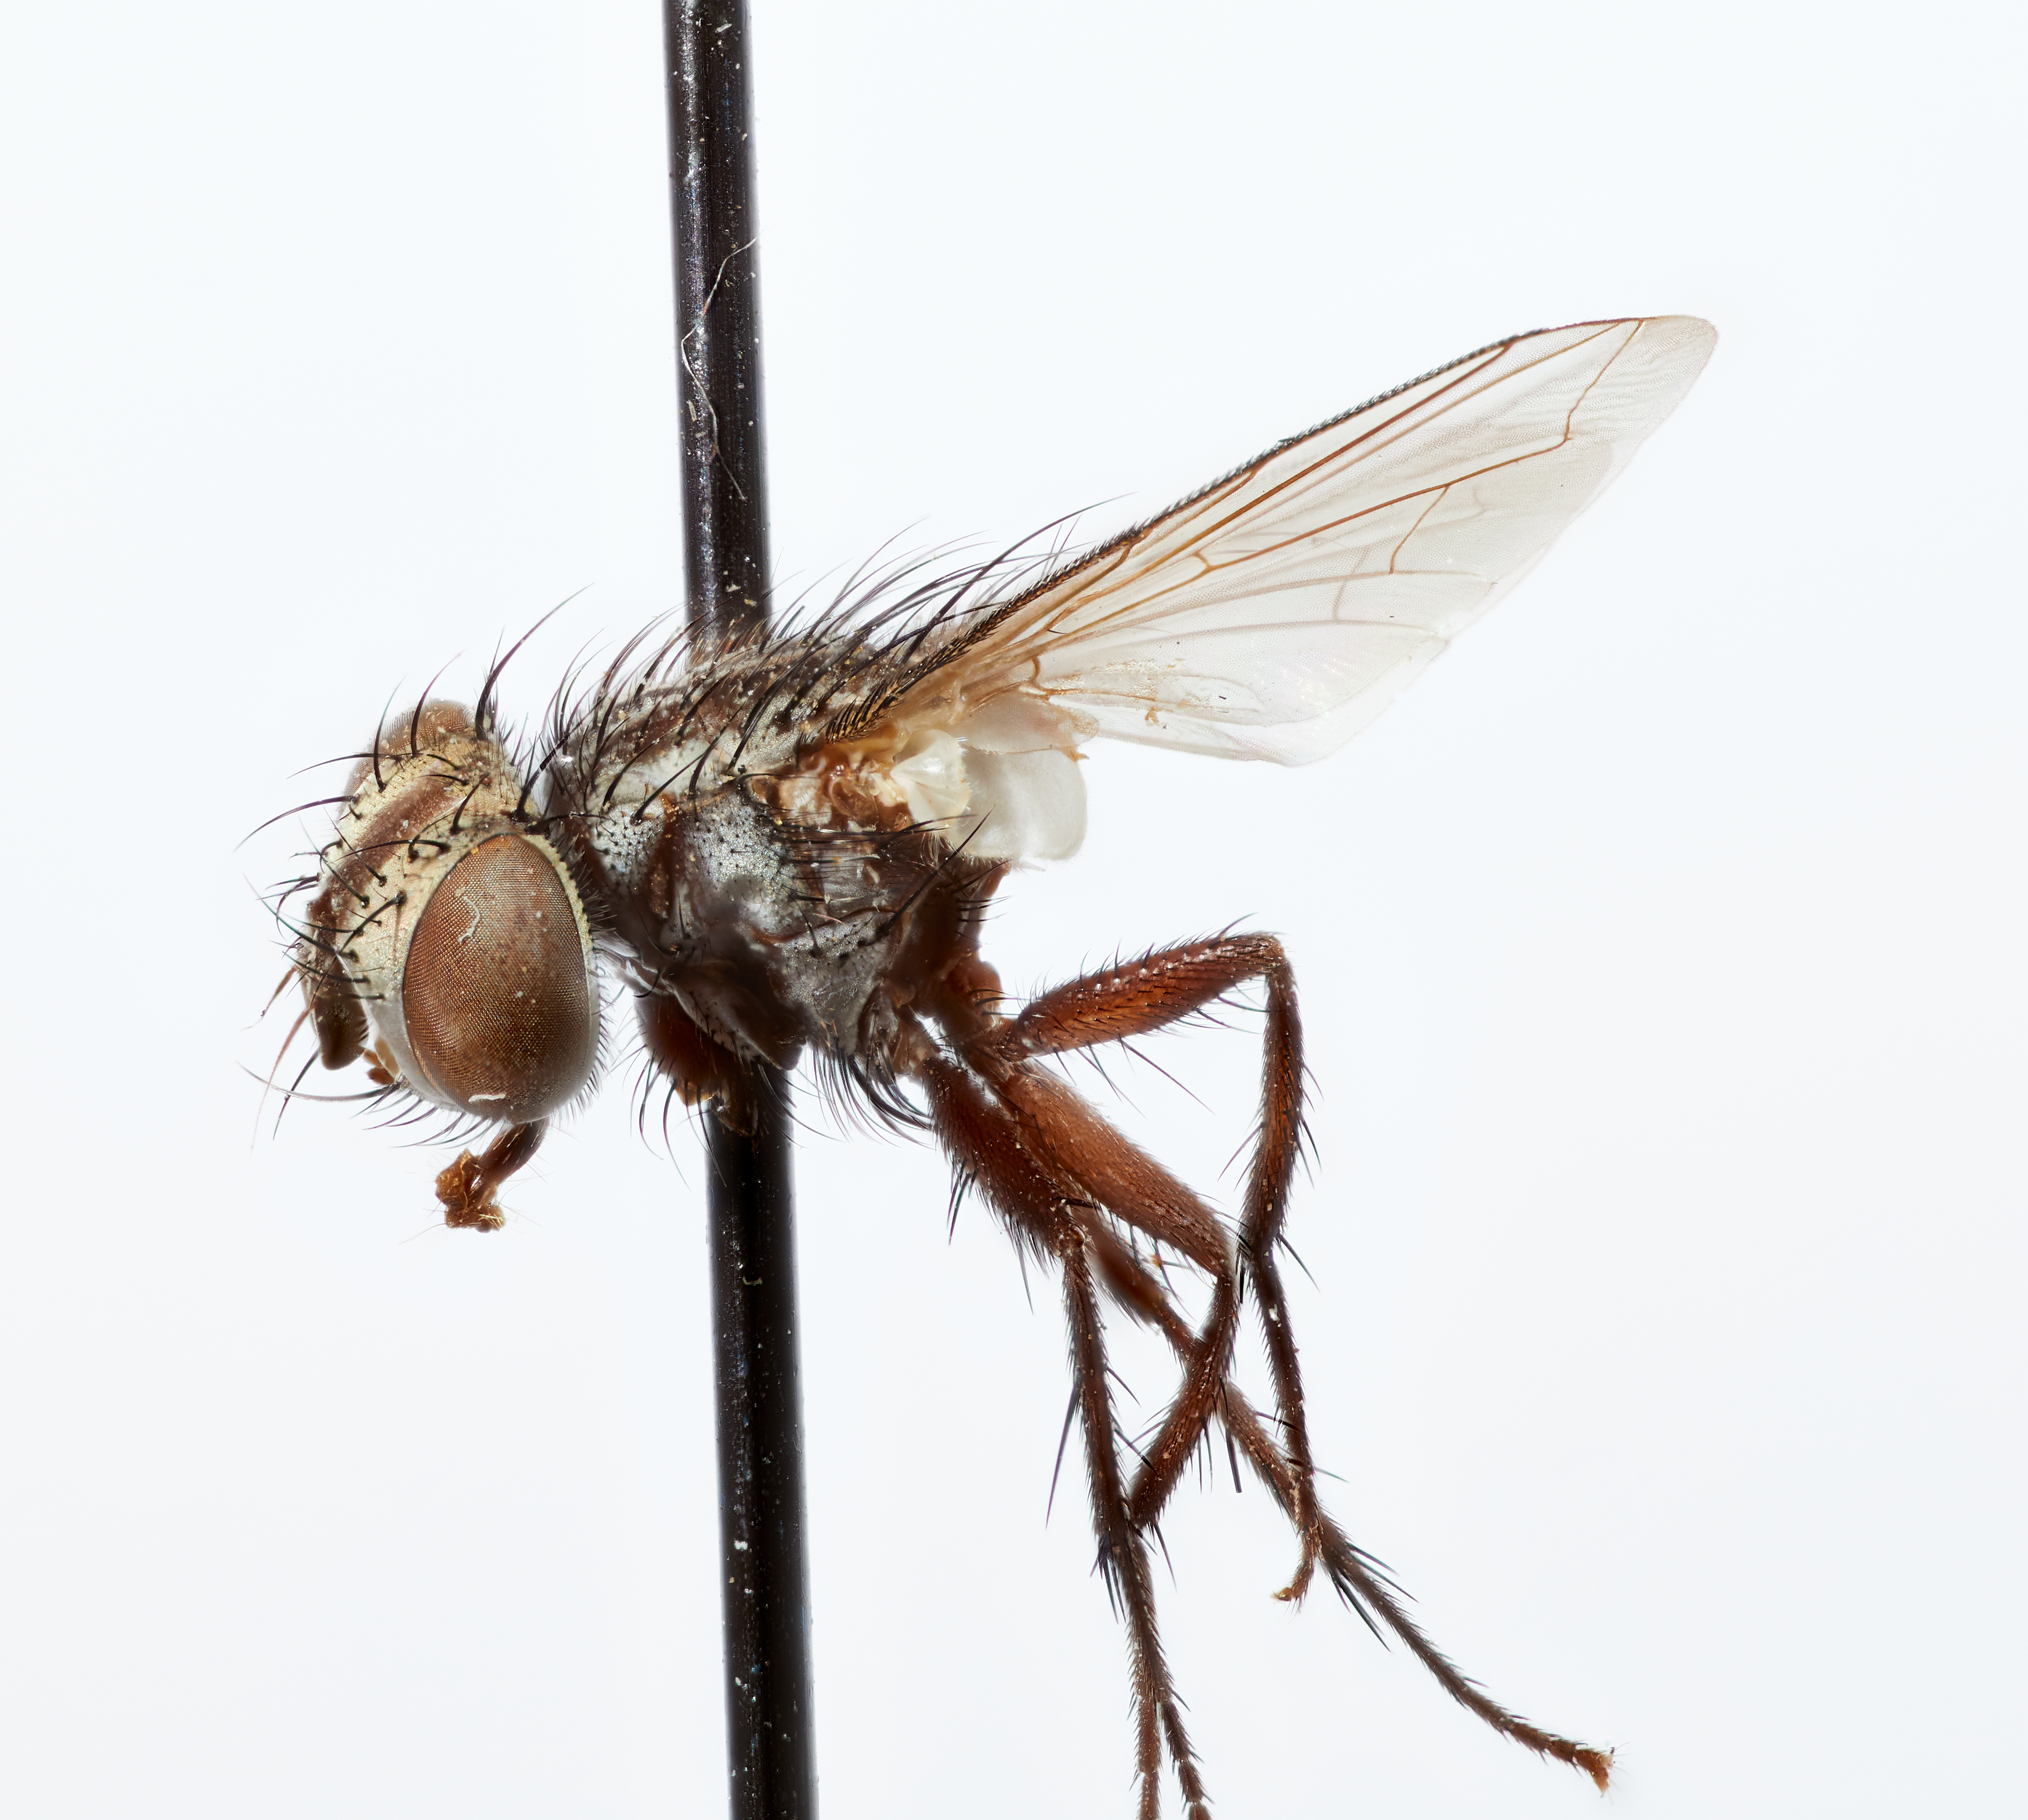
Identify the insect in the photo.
Zygosturmia inca
